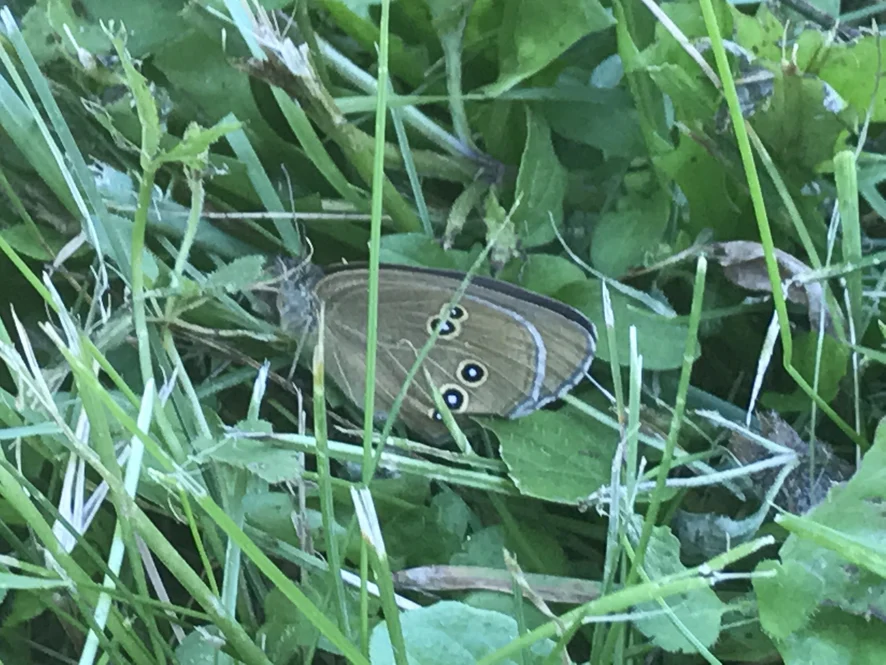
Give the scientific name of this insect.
Aphantopus hyperantus
